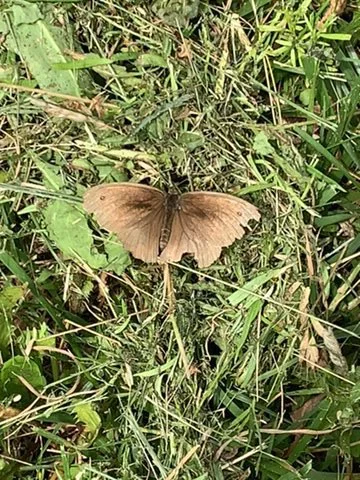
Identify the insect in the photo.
Maniola jurtina
